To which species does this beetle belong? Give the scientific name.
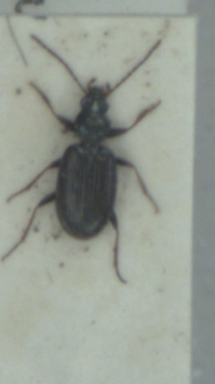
Bembidion atrocaeruleum
